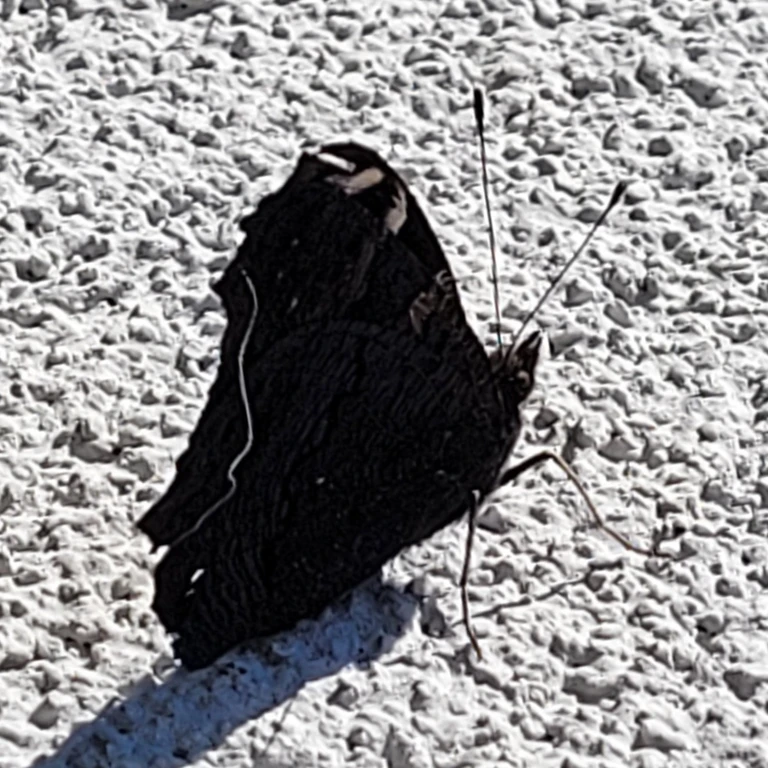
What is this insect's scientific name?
Aglais io
